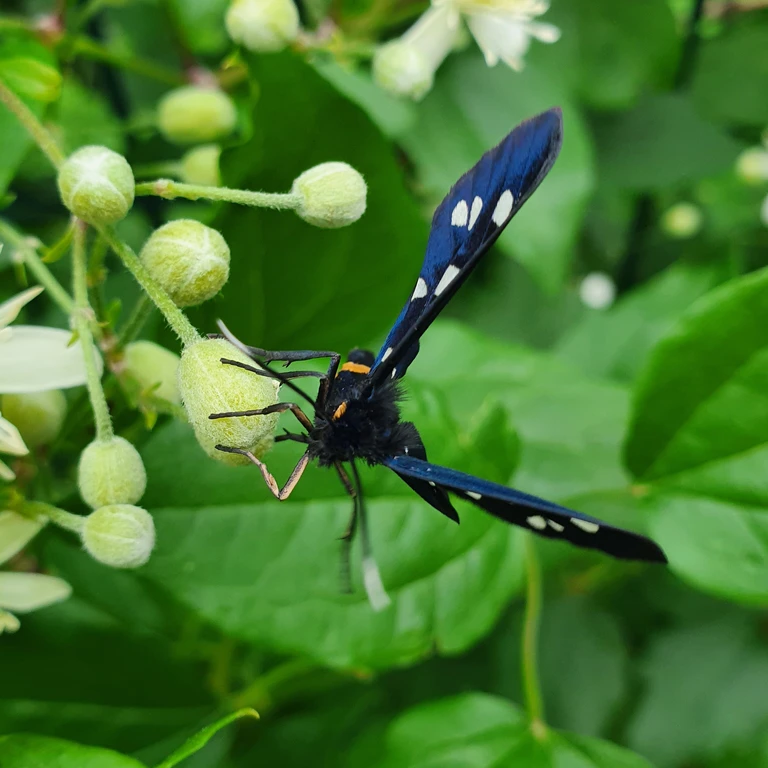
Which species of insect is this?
Amata phegea
